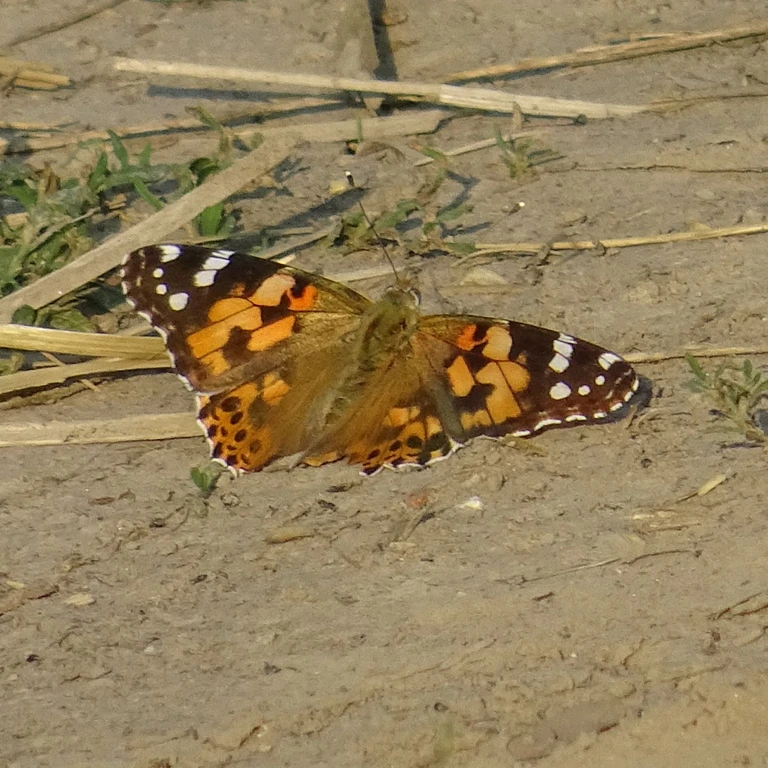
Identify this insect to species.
Vanessa cardui
